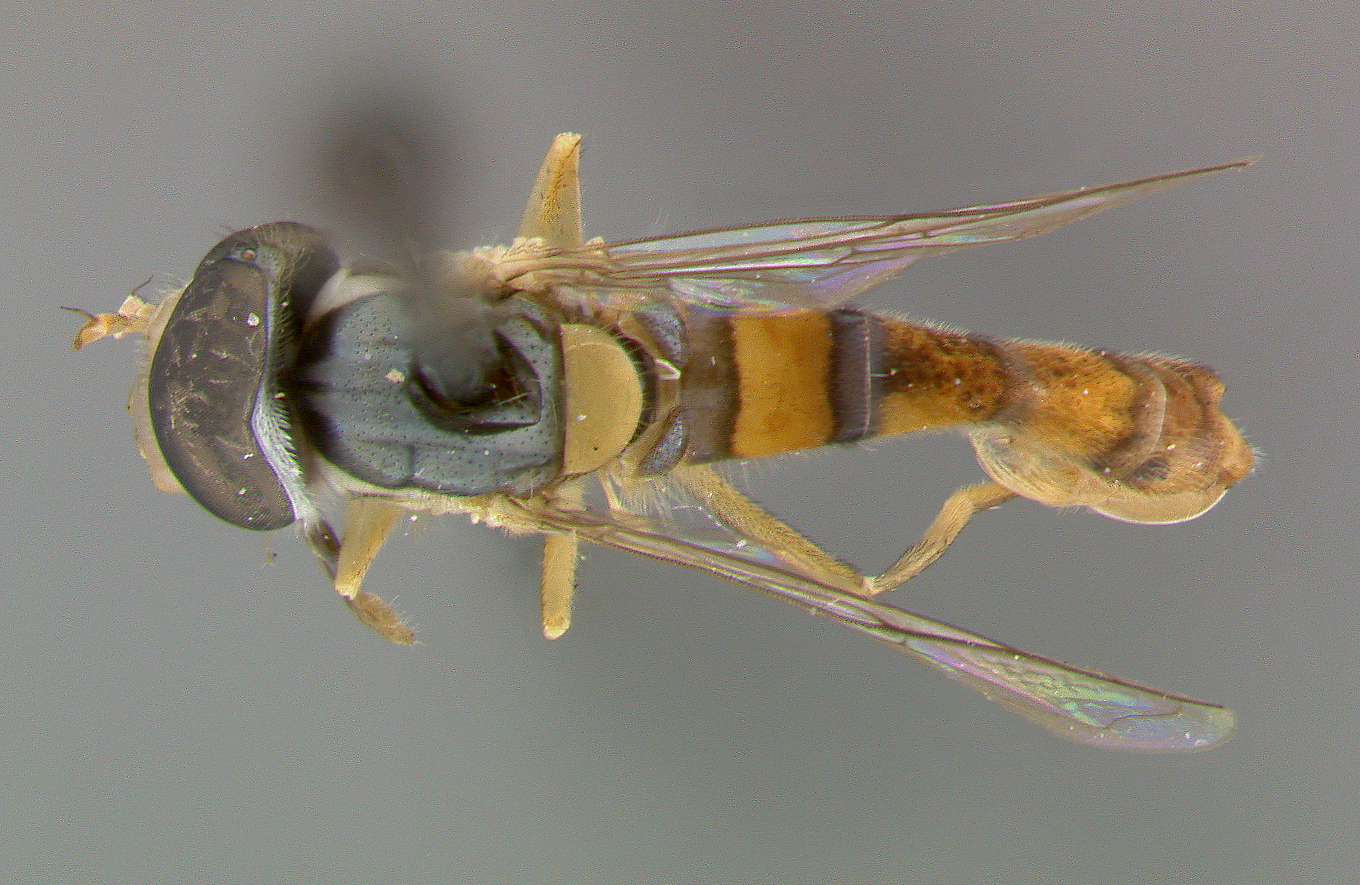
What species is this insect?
Sphaerophoria propinqua
